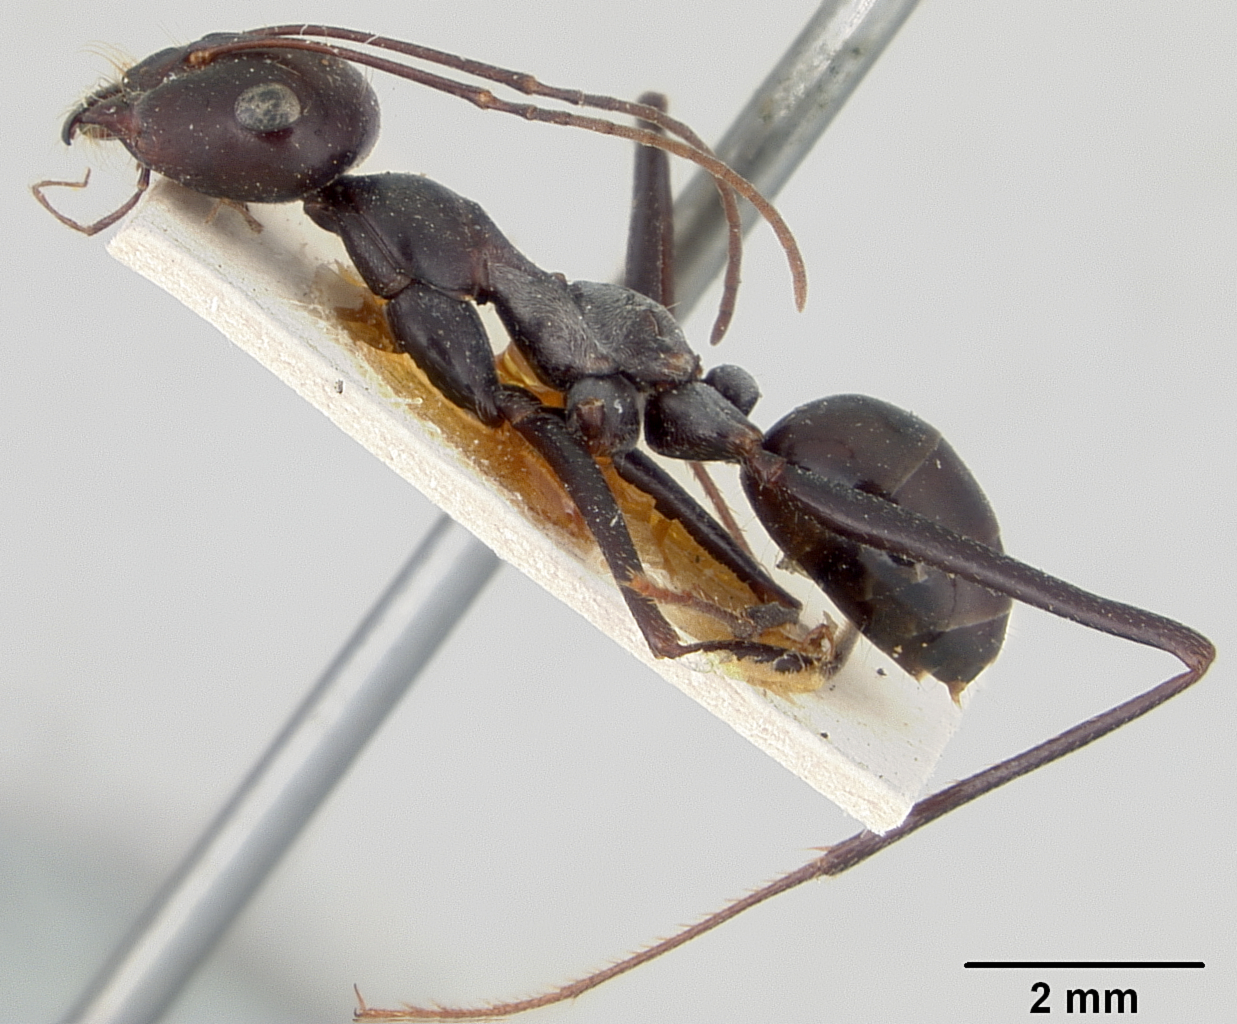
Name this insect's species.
Cataglyphis bicolor
